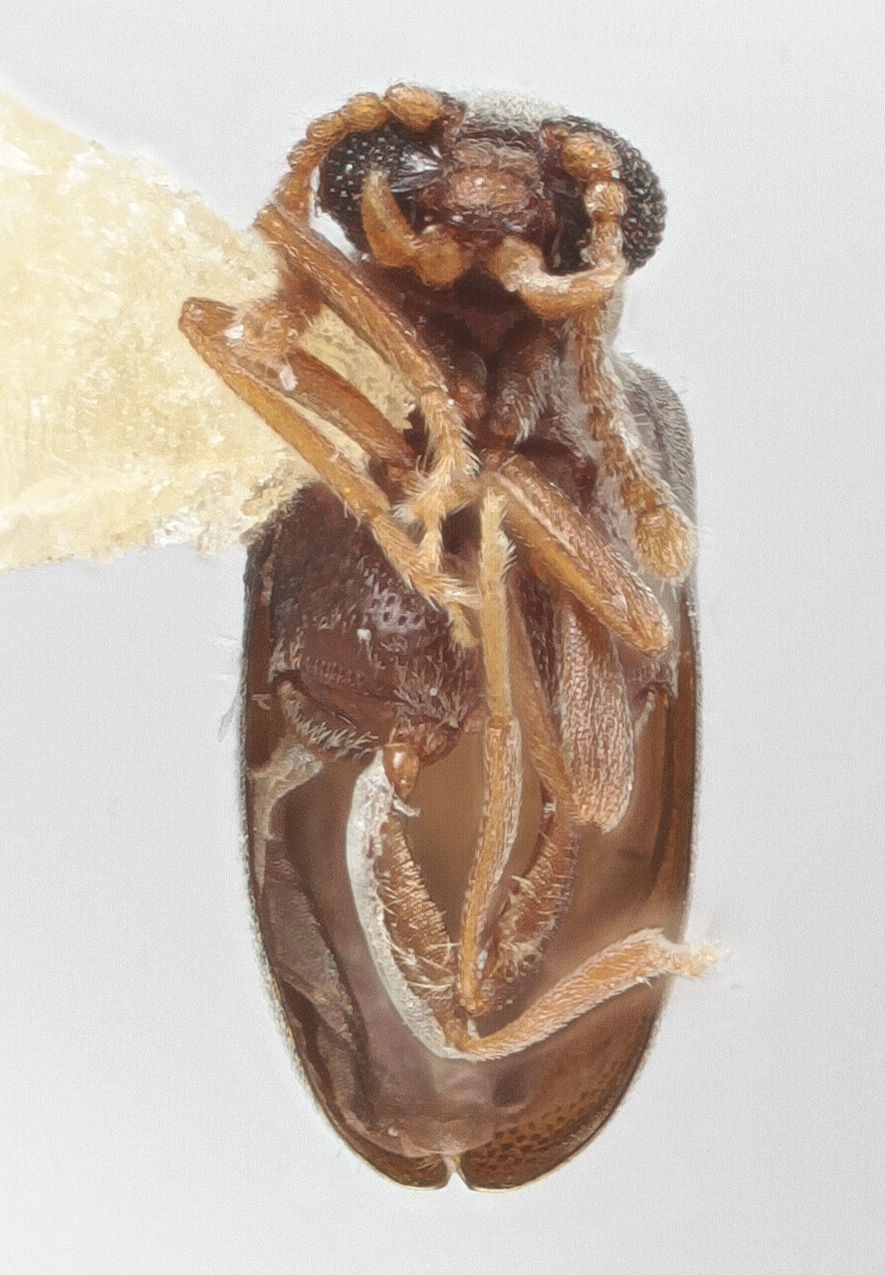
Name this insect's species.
Vanonus macrops
